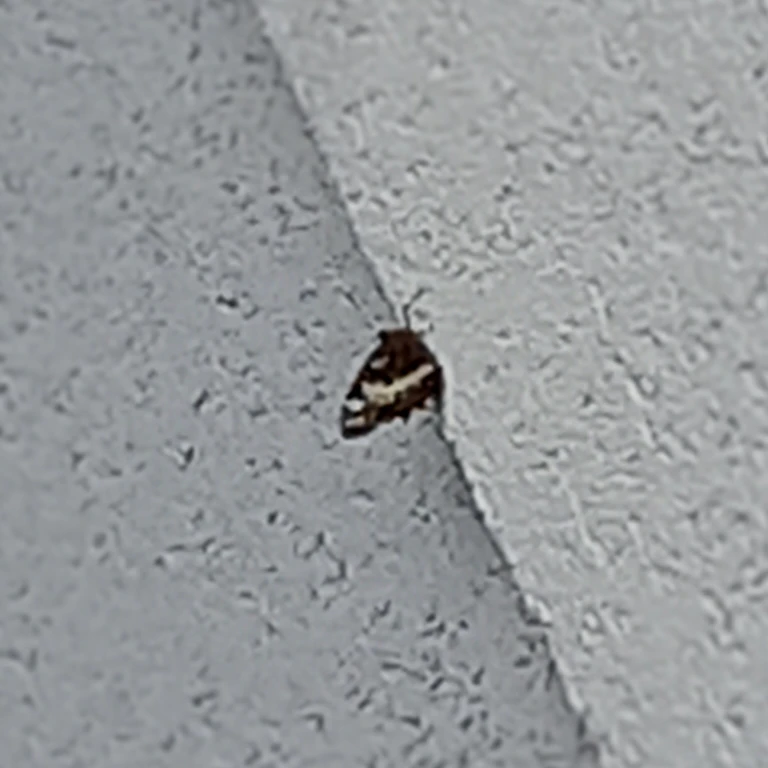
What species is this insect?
Brintesia circe
